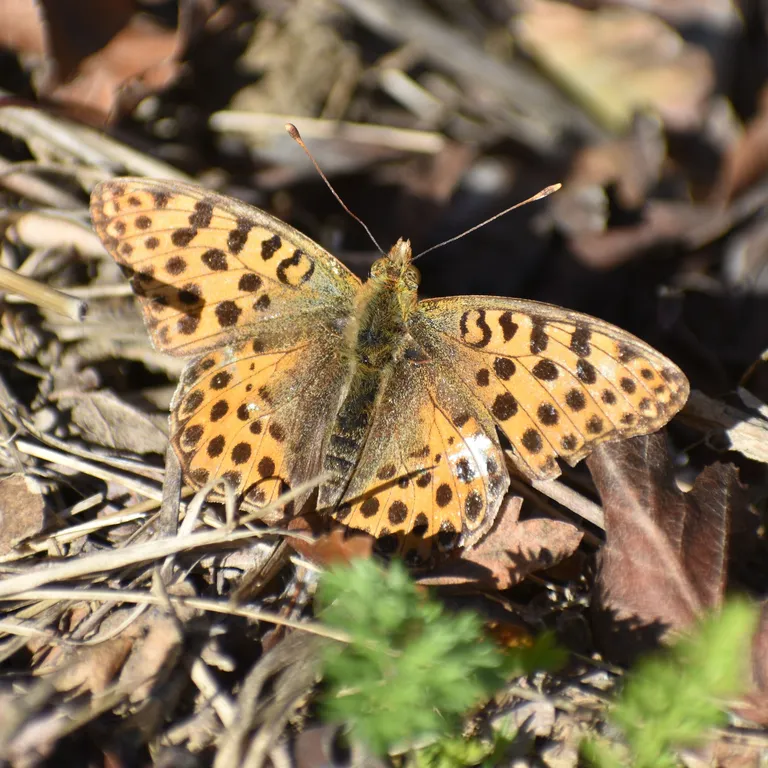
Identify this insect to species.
Issoria lathonia
